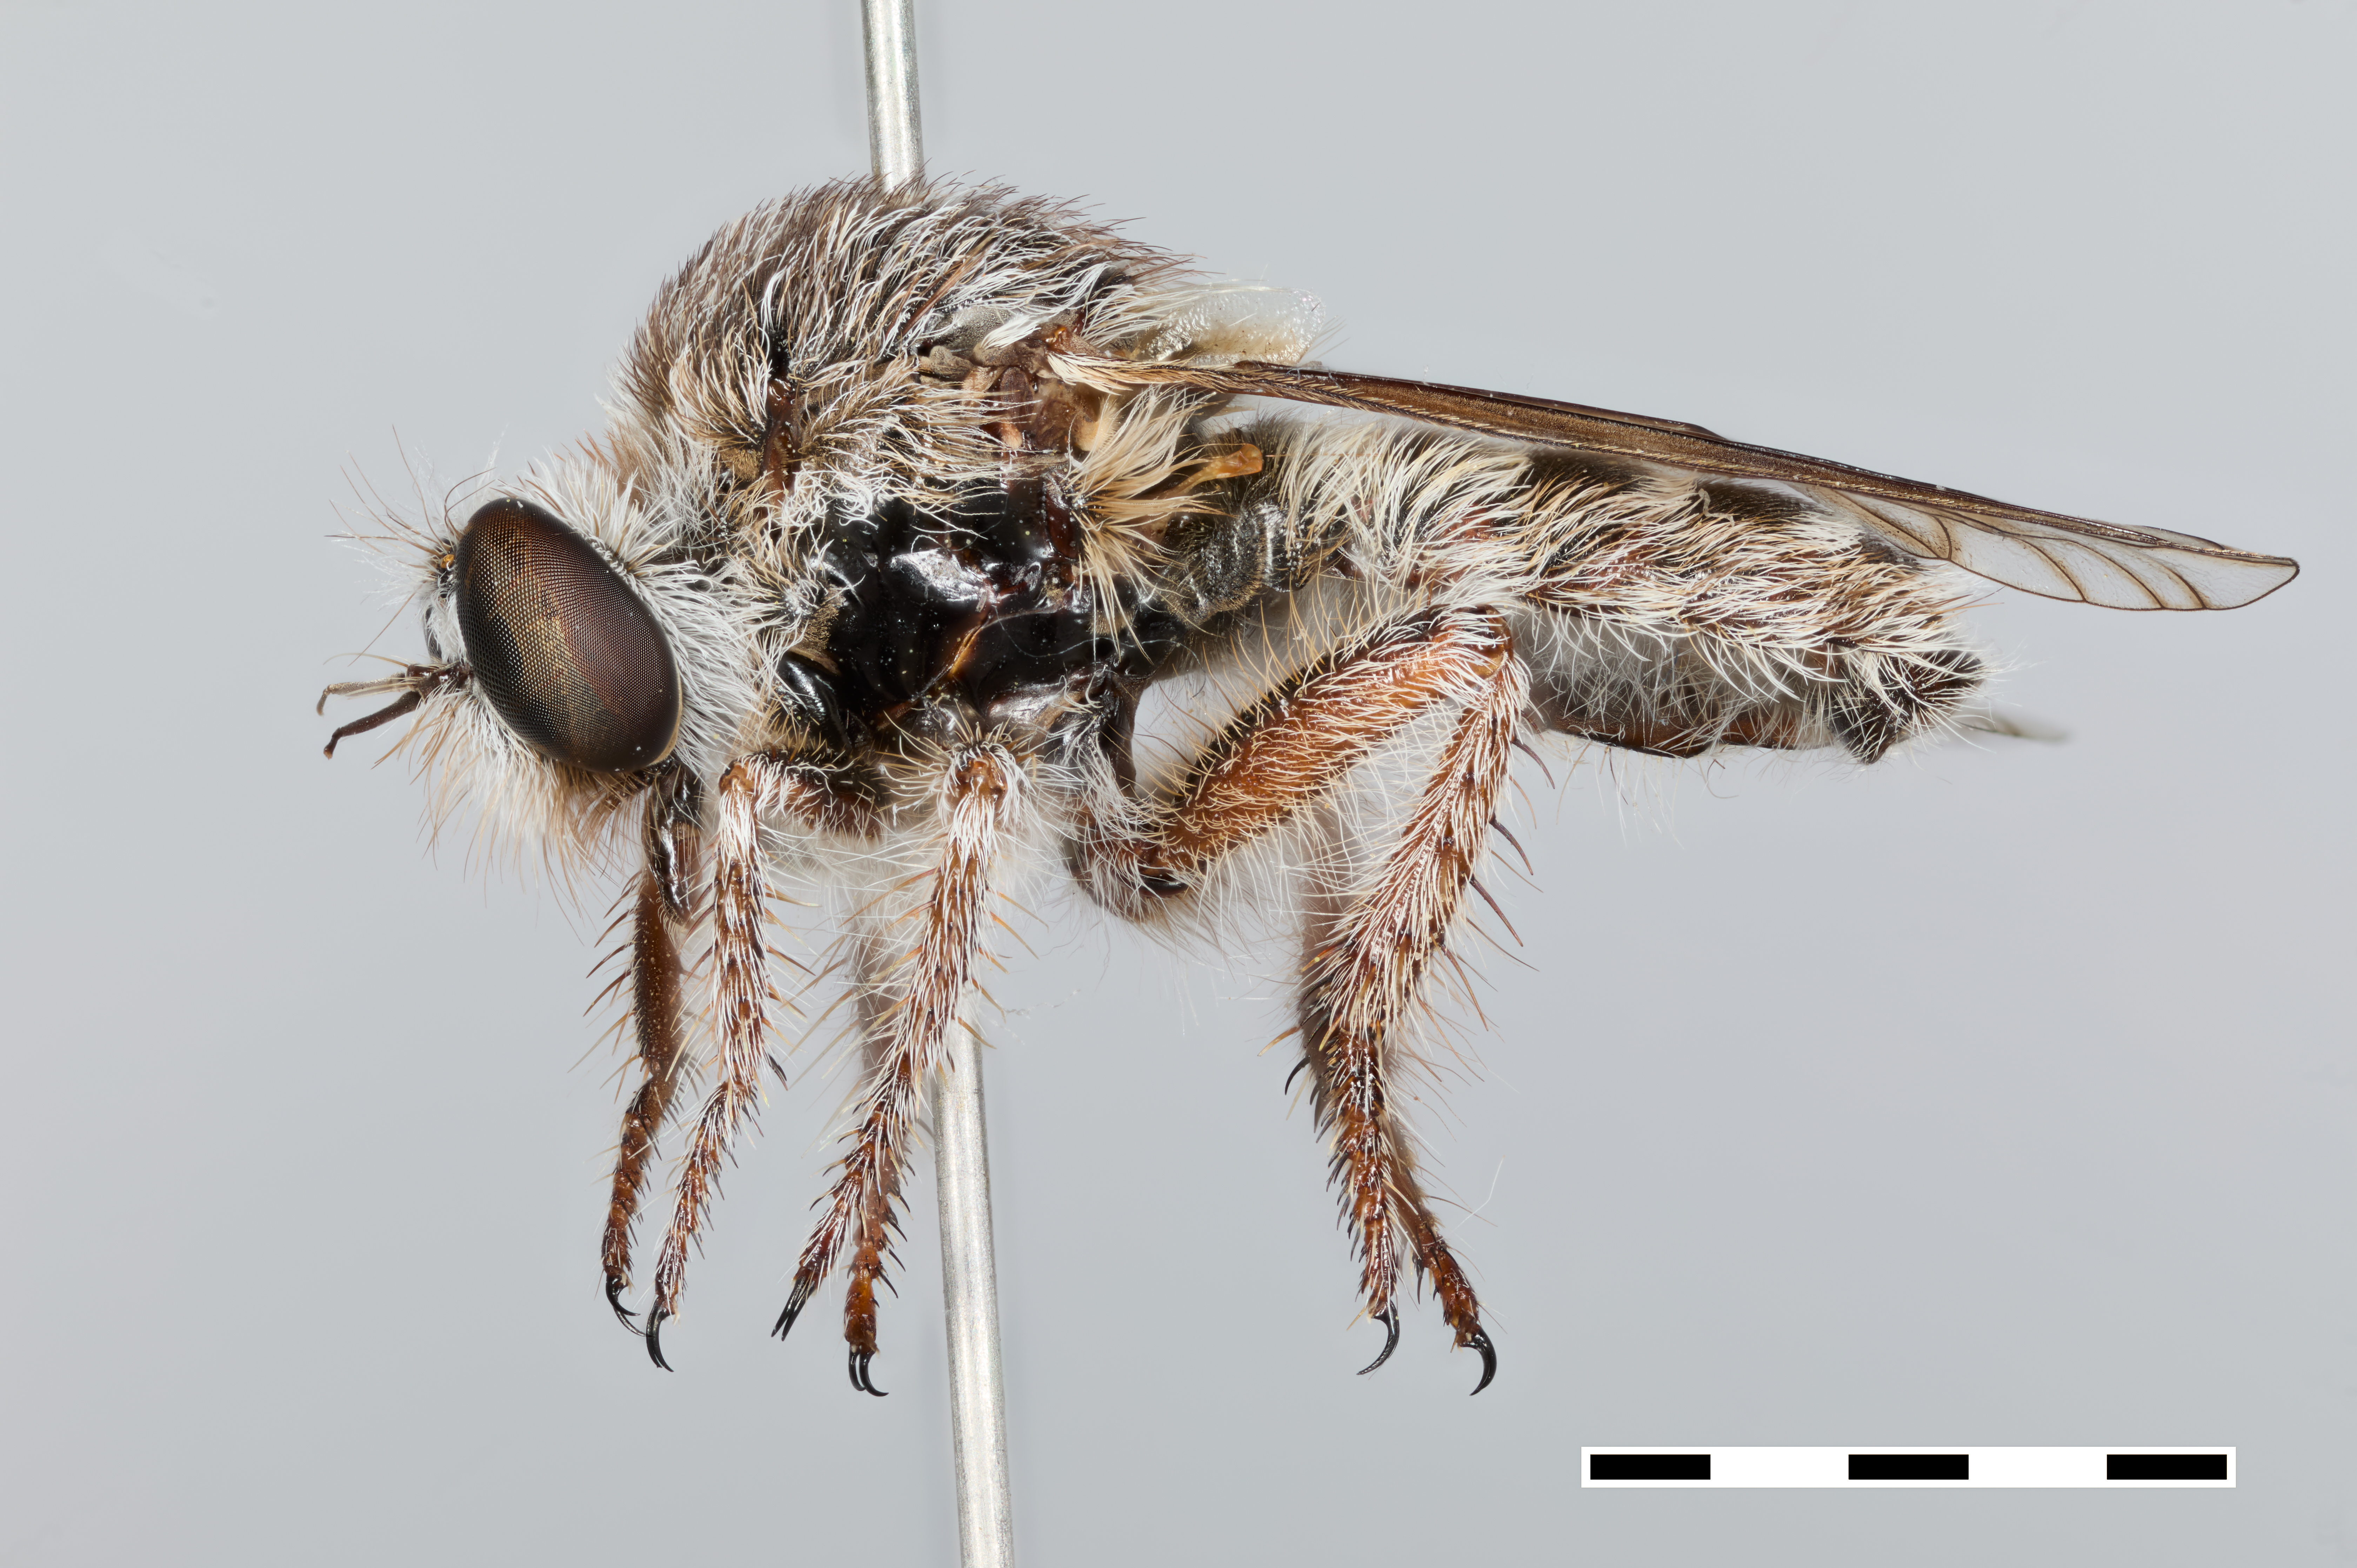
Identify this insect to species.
Acnephalomyia andrenoides
